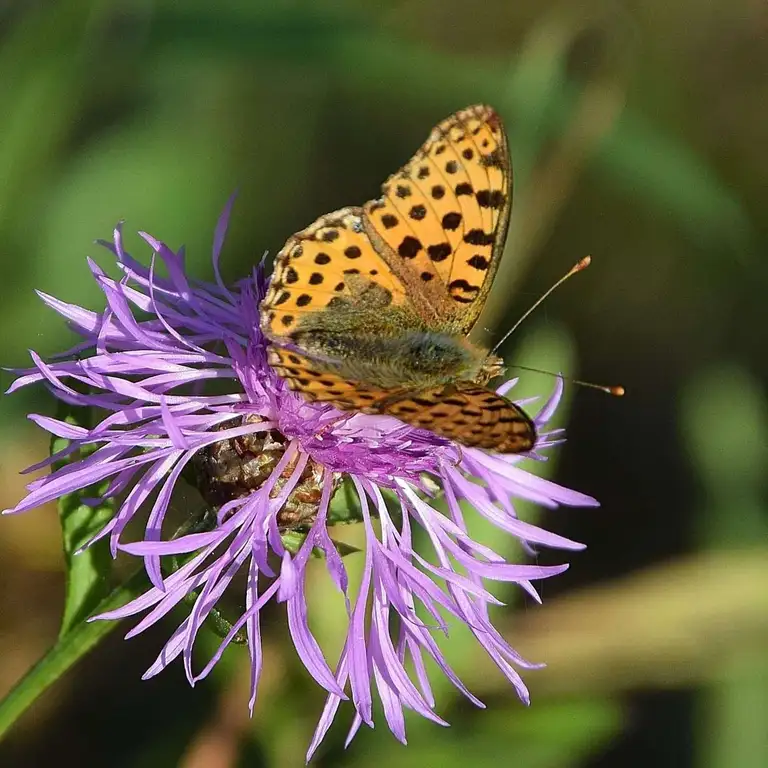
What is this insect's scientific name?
Issoria lathonia
